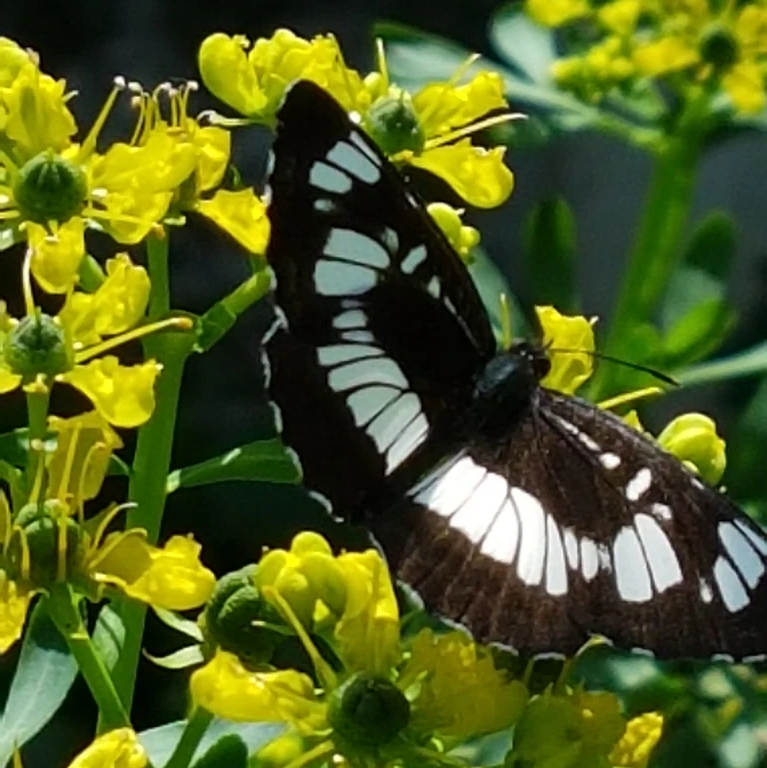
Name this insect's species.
Neptis rivularis
